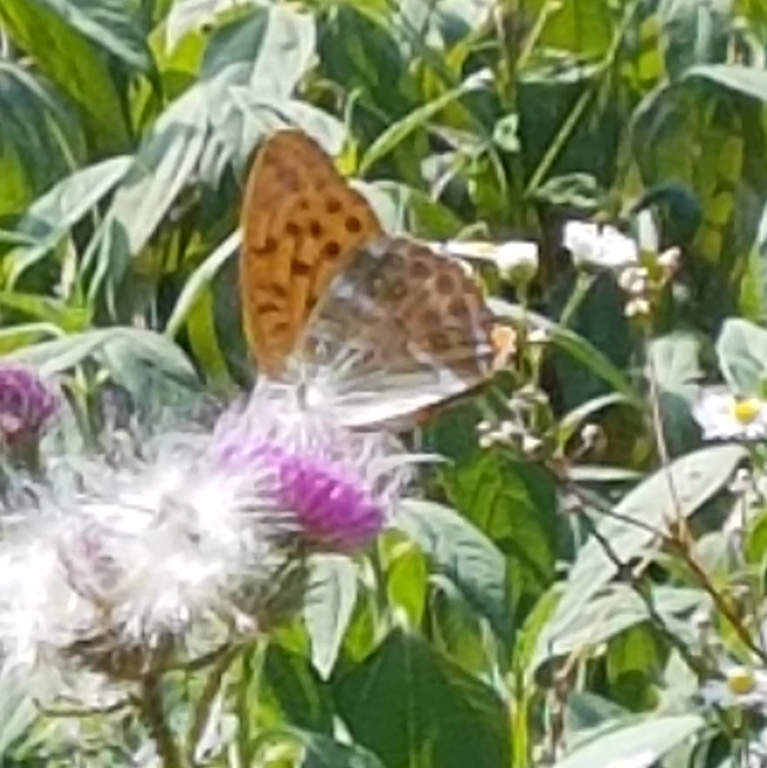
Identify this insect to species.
Argynnis paphia
